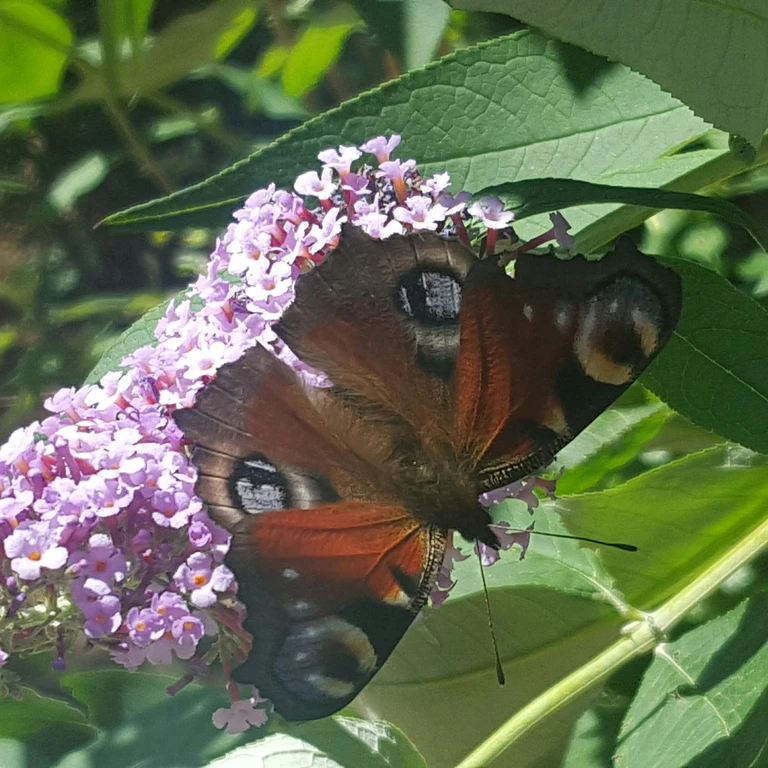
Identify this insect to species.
Aglais io
